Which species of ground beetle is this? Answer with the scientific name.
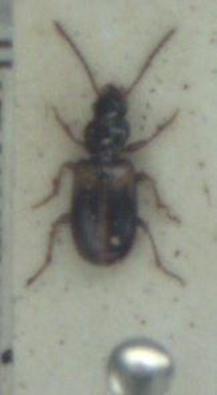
Acupalpus meridianus
